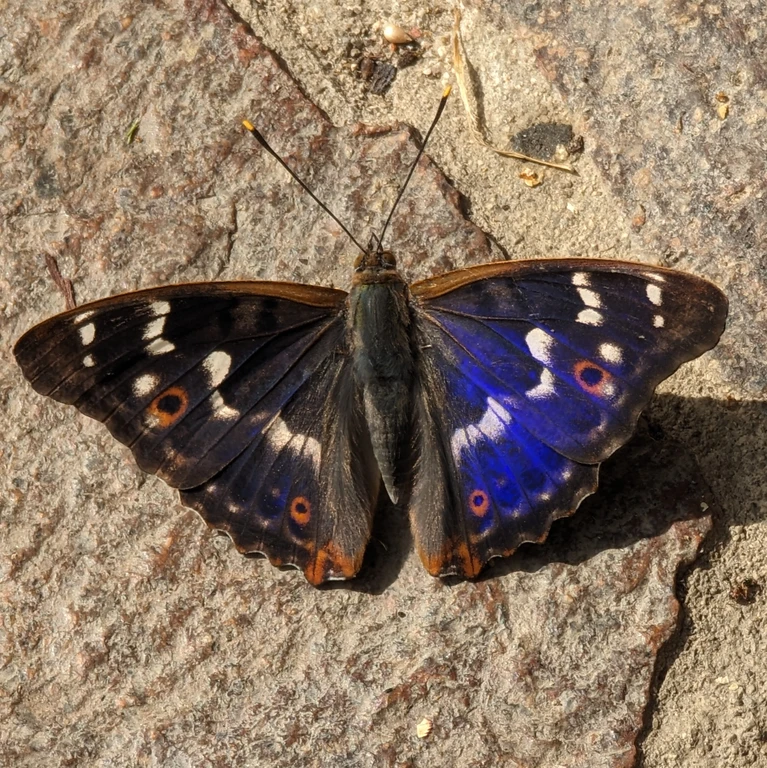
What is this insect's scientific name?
Apatura ilia
